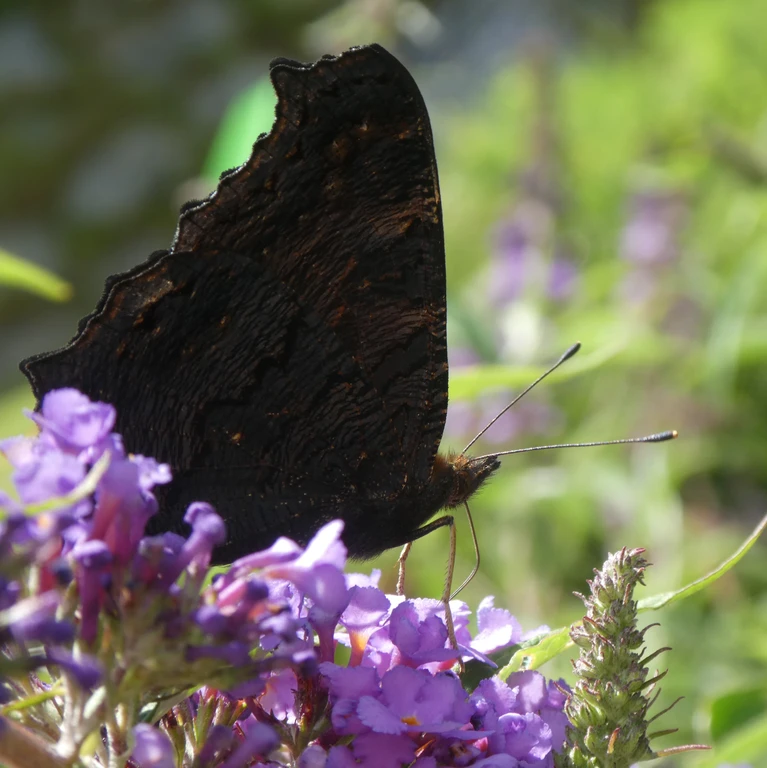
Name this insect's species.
Aglais io
